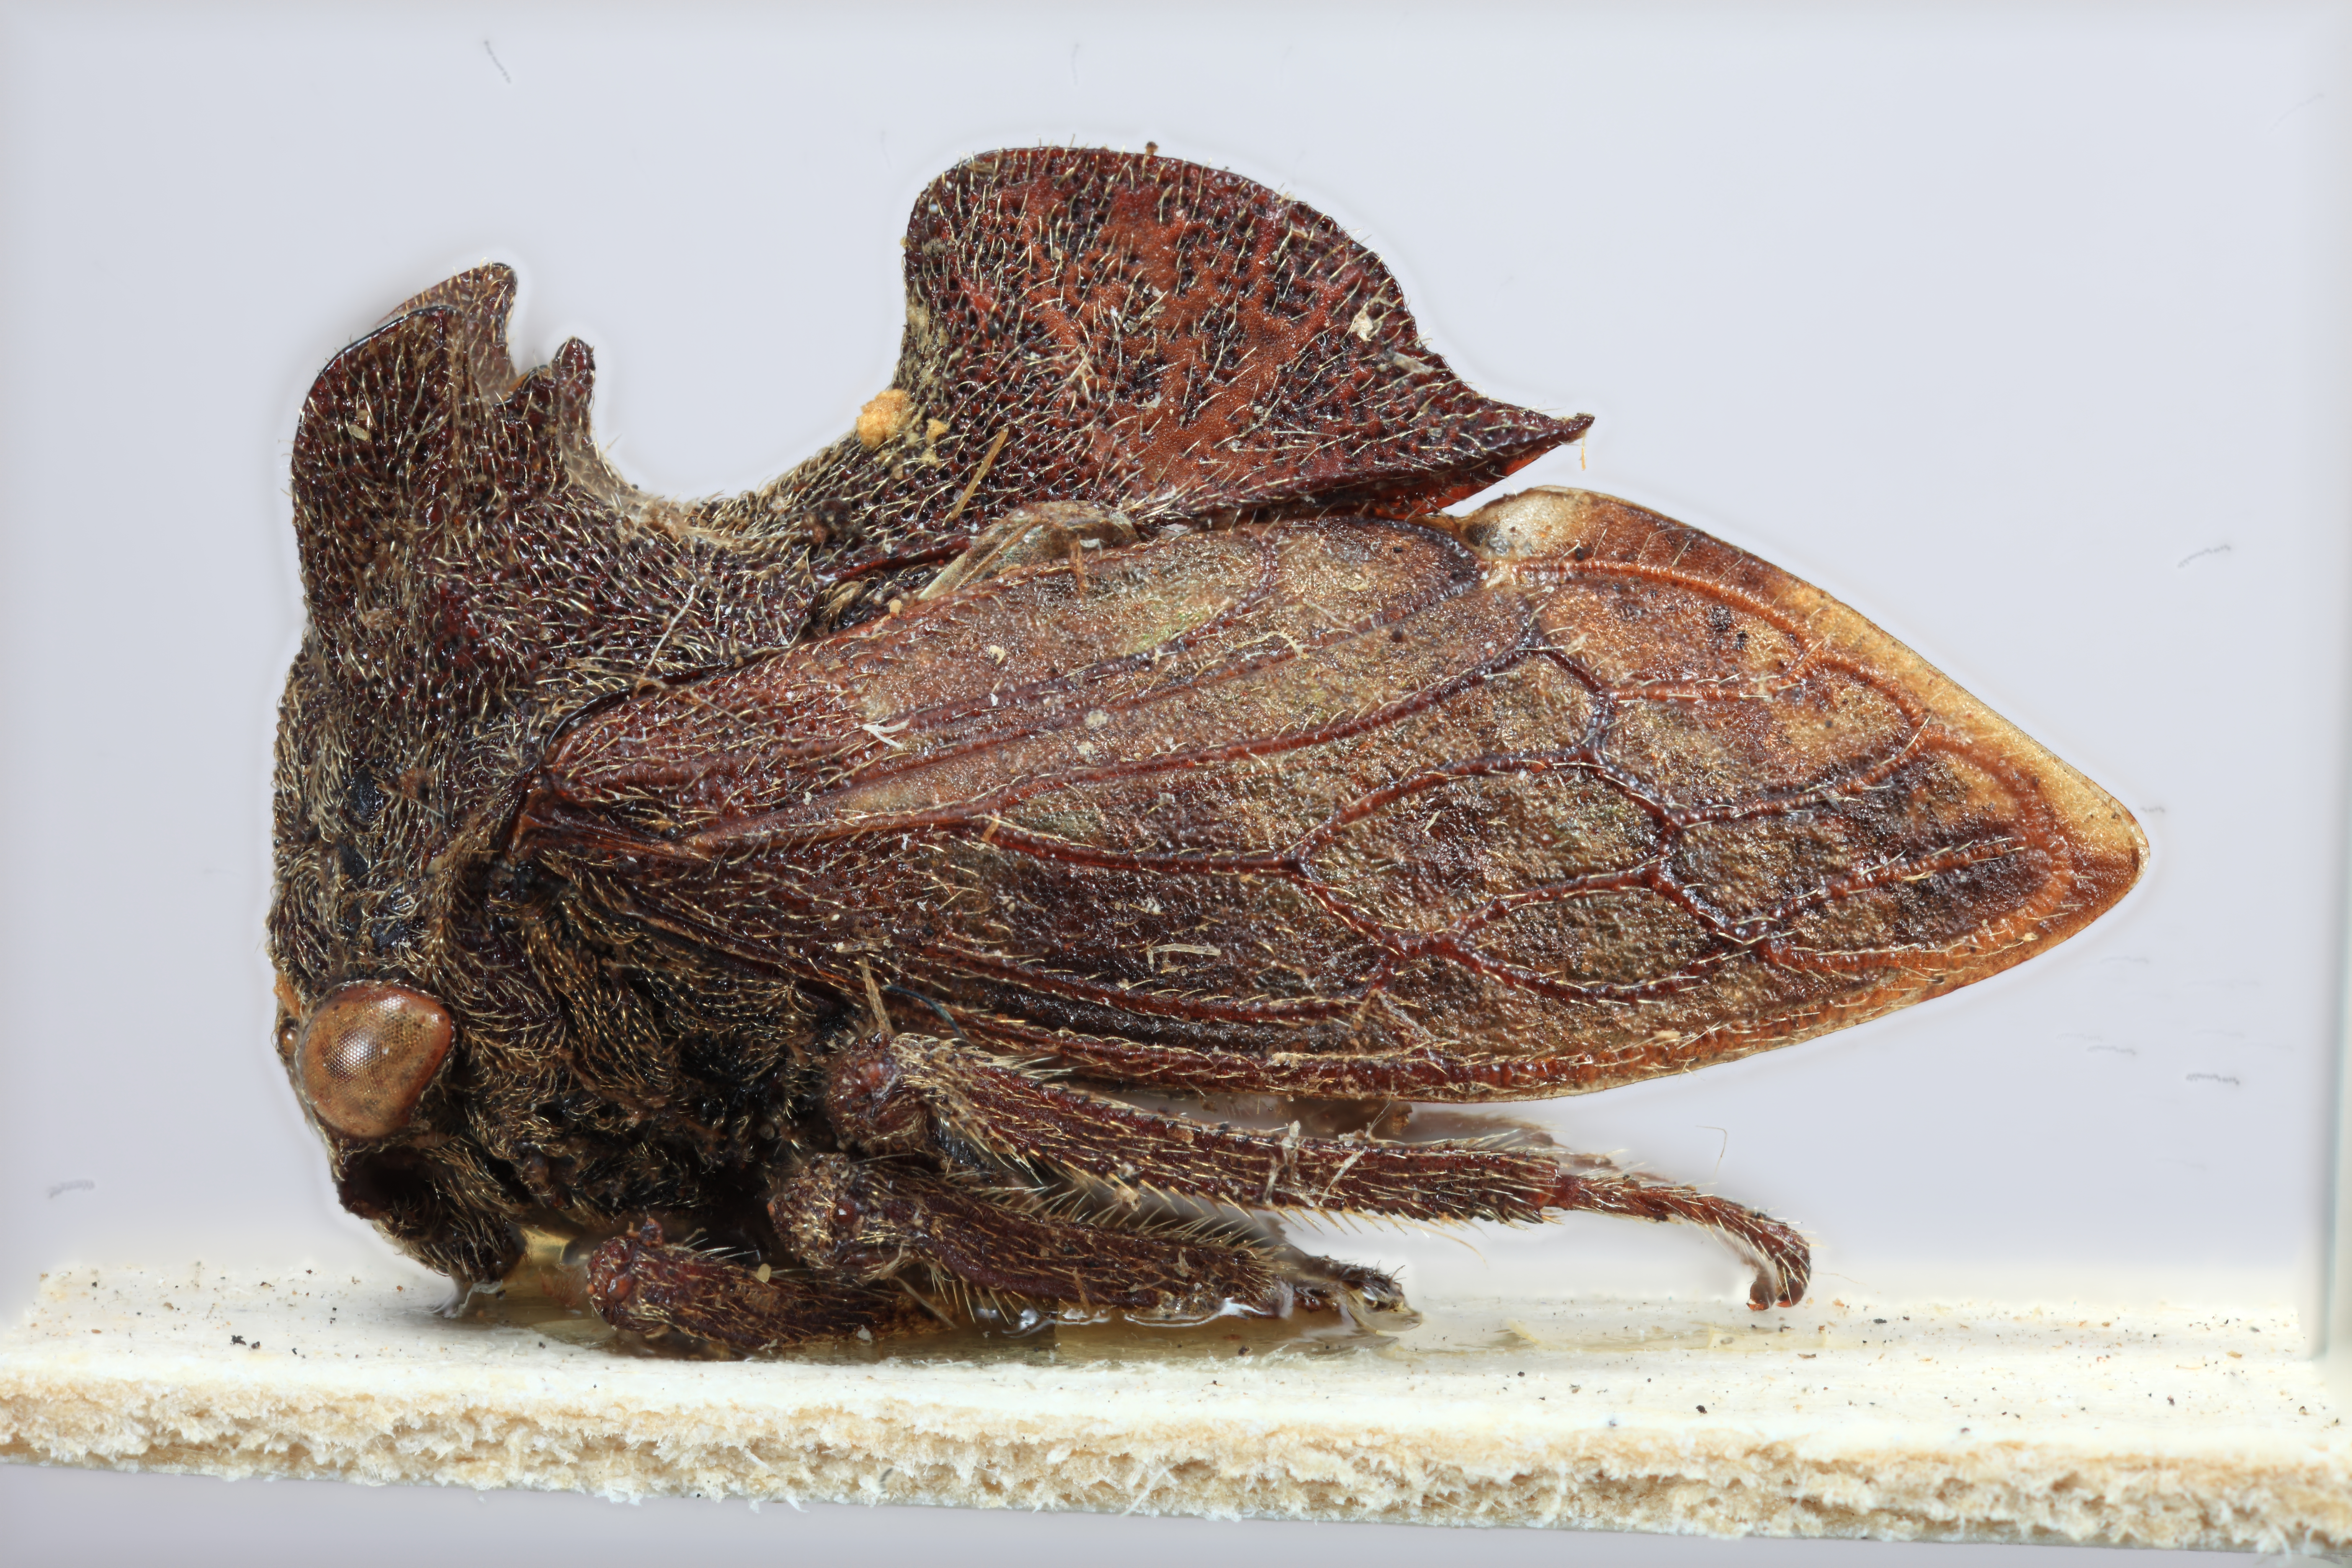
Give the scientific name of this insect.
Pantaleon brunneus
